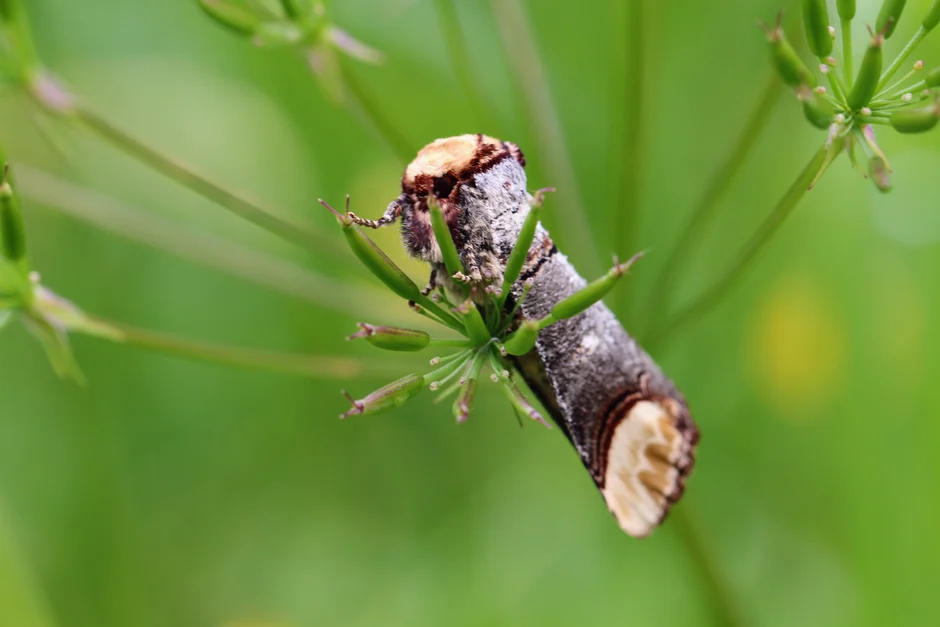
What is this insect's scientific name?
Phalera bucephala
